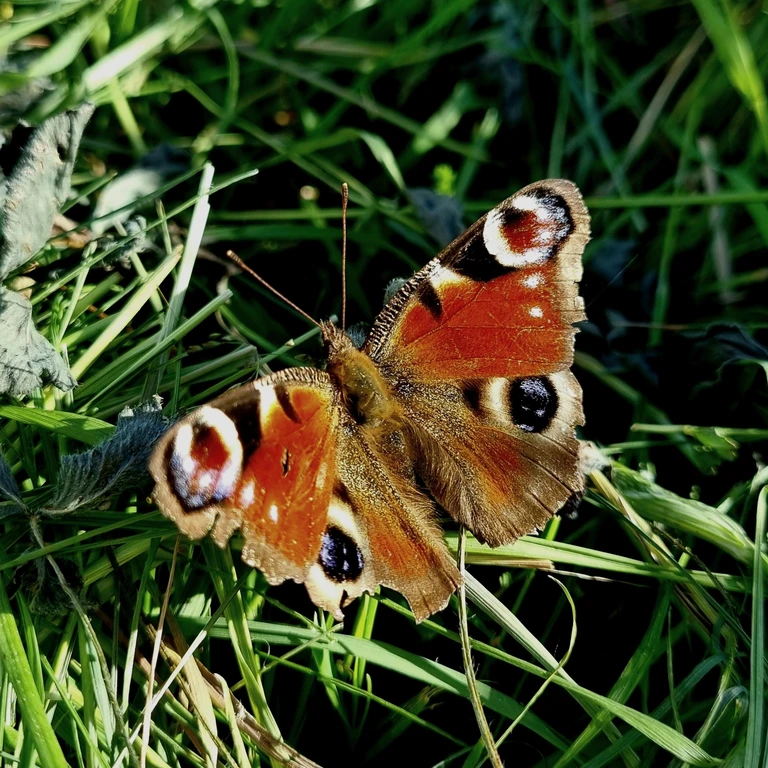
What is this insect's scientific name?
Aglais io
